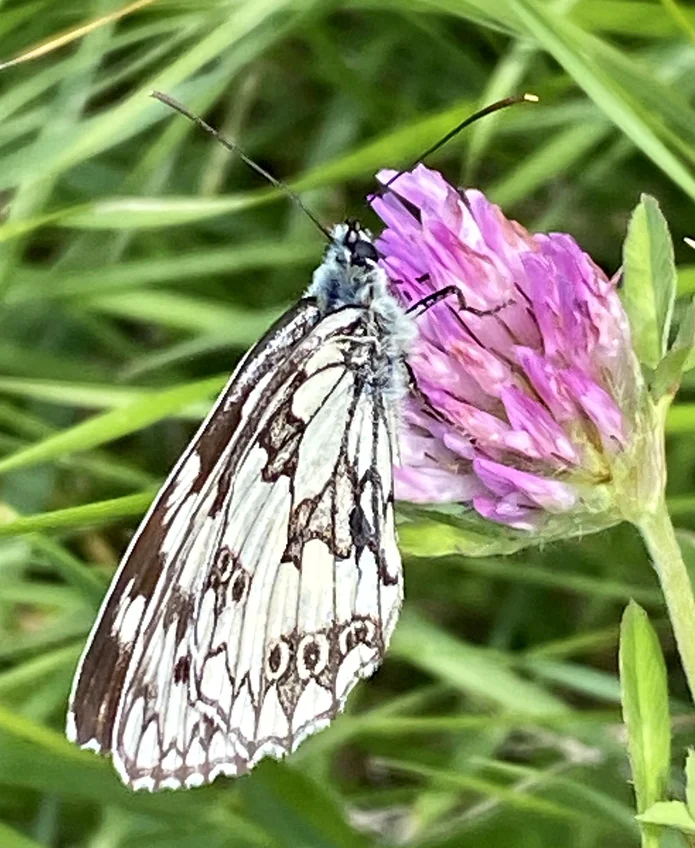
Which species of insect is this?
Melanargia galathea
